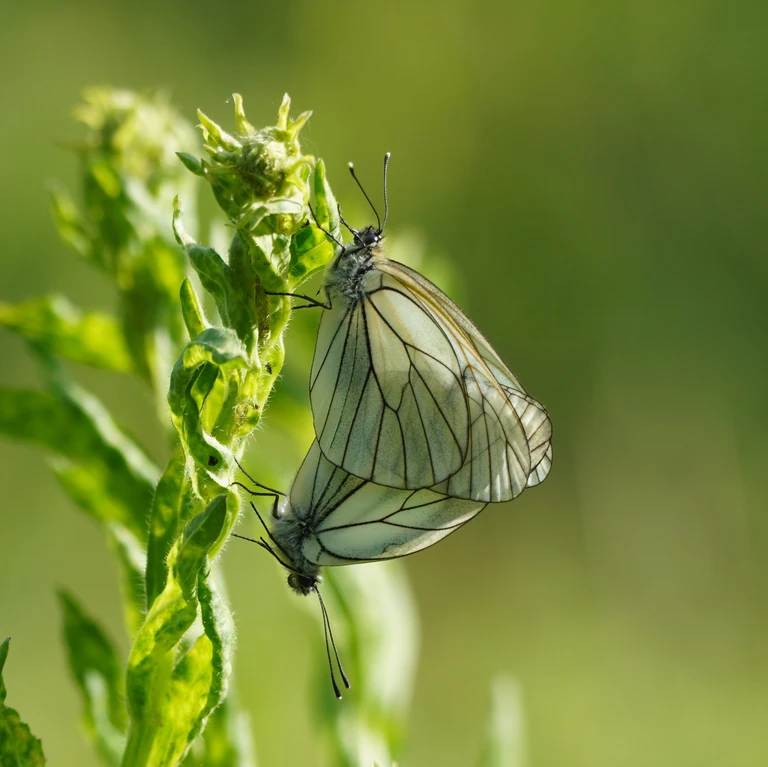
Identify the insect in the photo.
Aporia crataegi
